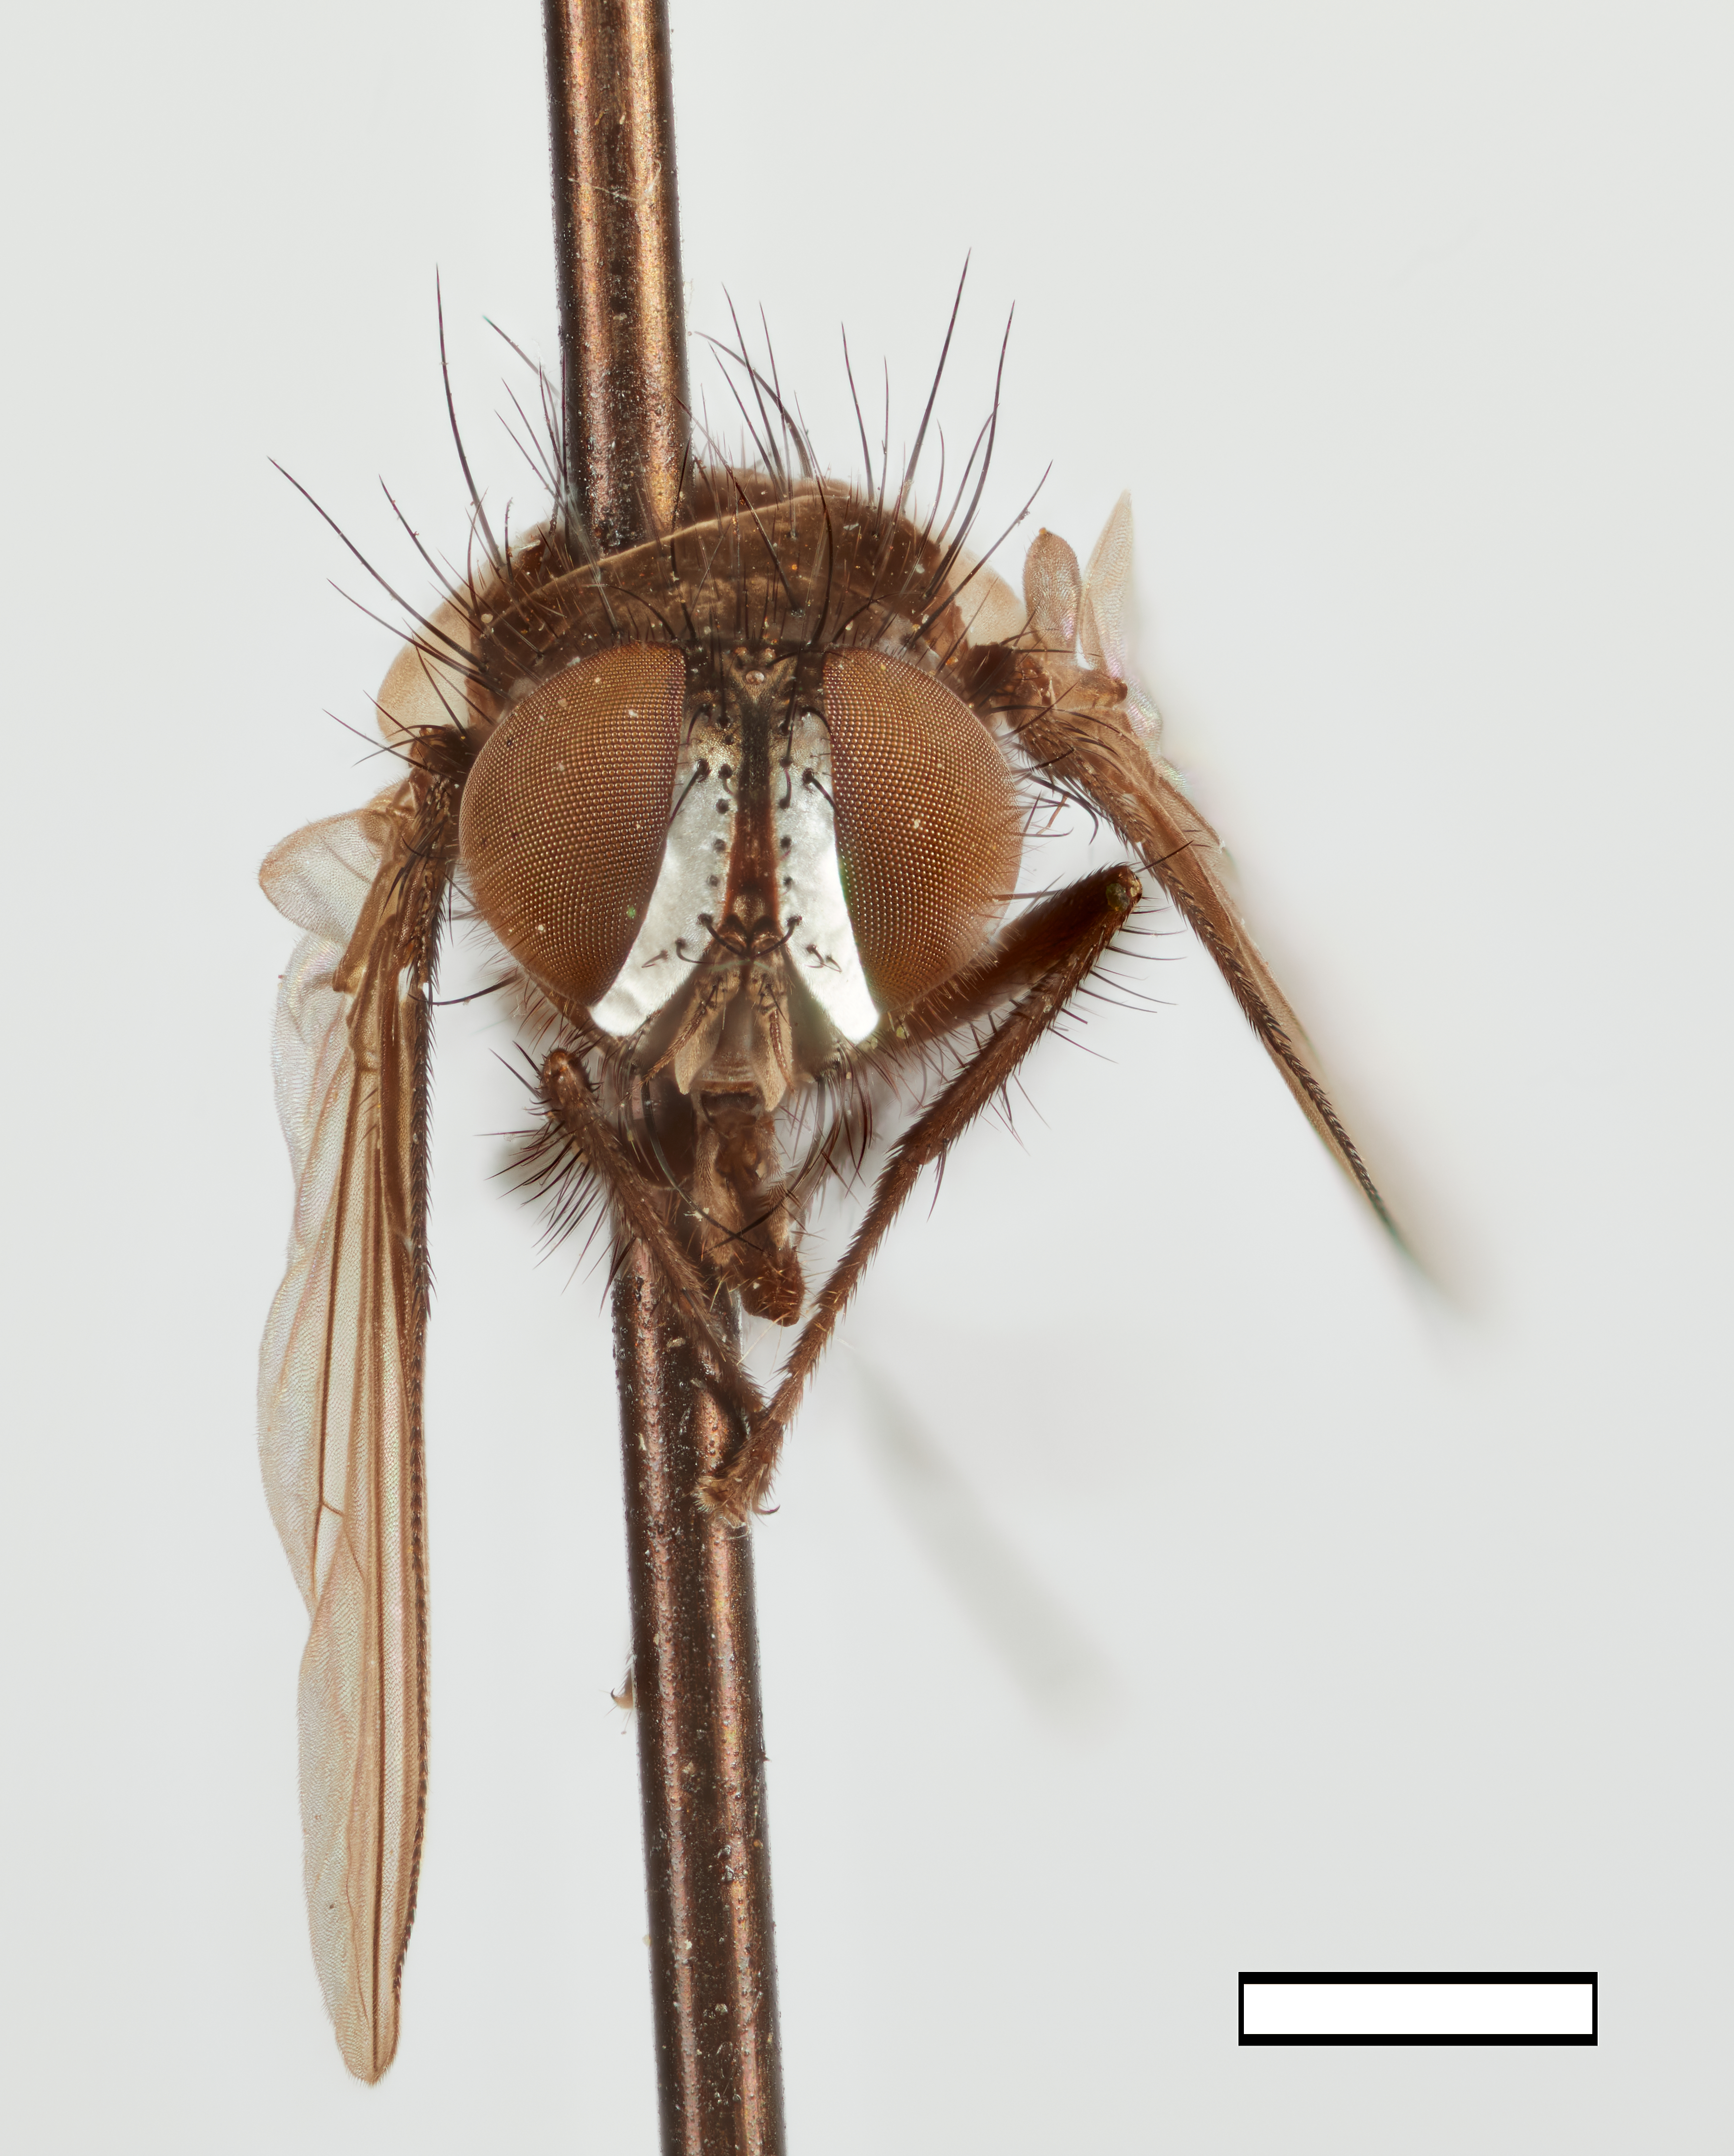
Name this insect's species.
Hemiargyrophylax punctilucis
